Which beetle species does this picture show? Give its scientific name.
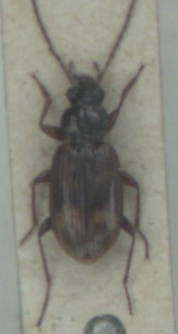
Bembidion dentellum
